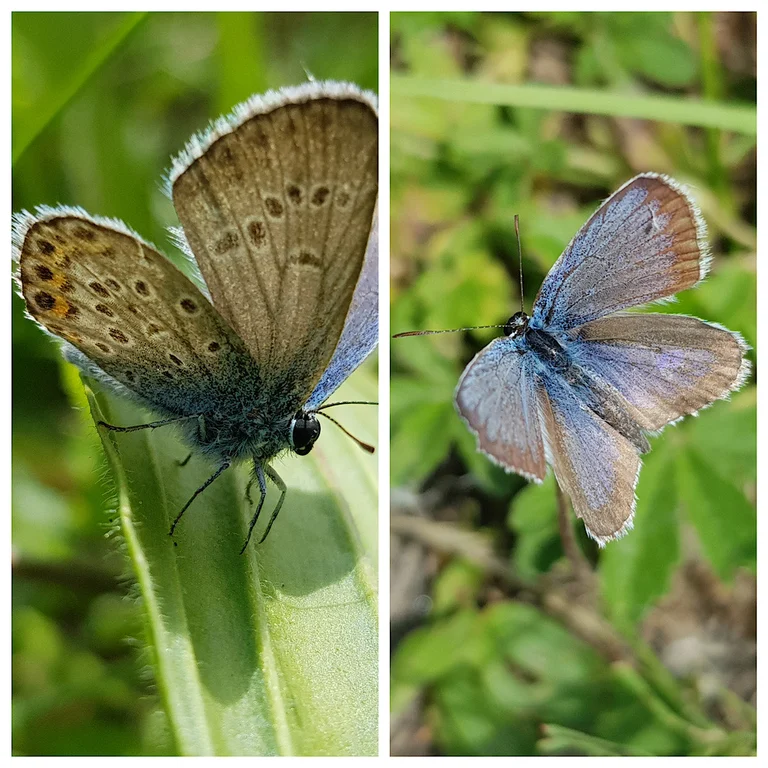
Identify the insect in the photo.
Plebejus argus
